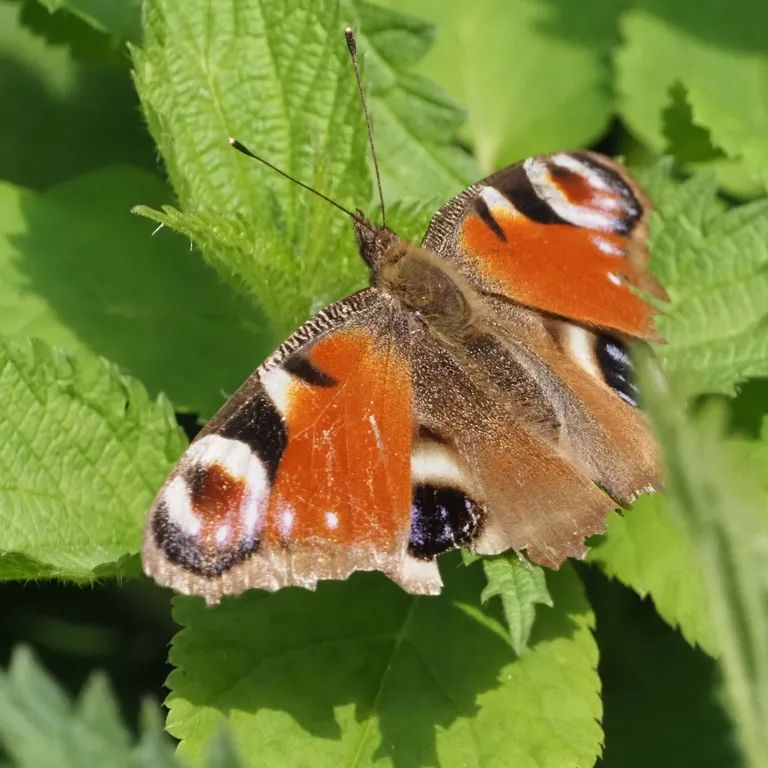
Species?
Aglais io
